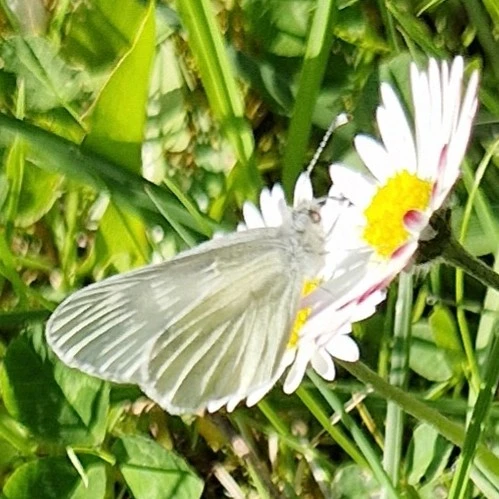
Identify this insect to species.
Leptidea sinapis/juvernica
